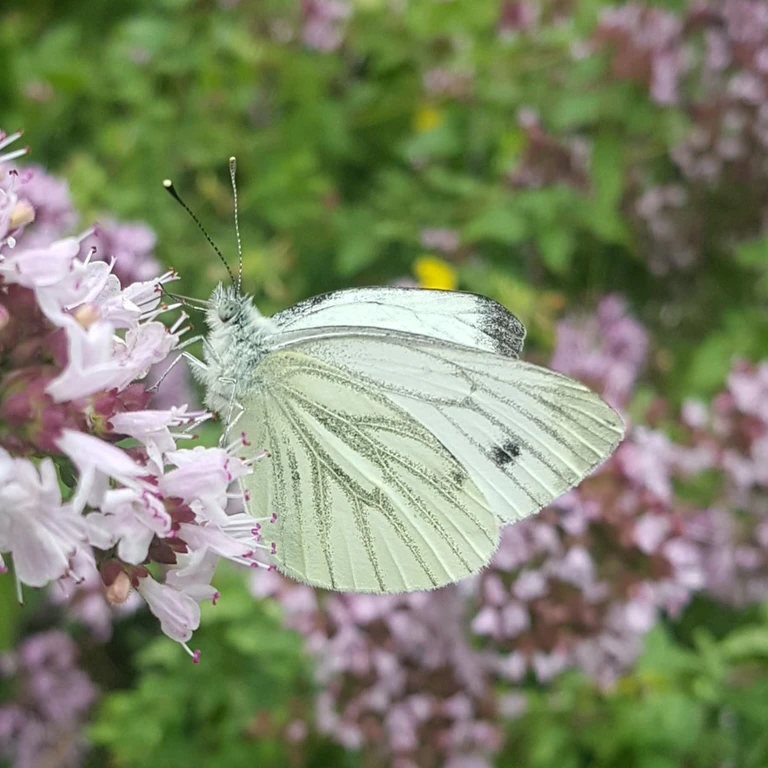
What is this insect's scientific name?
Pieris napi
